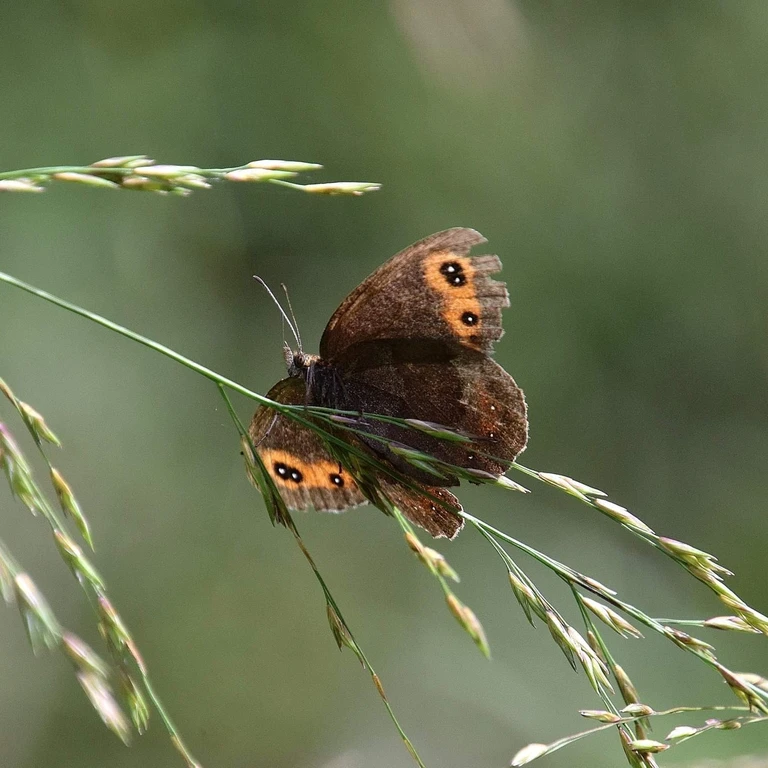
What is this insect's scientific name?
Erebia aethiops
